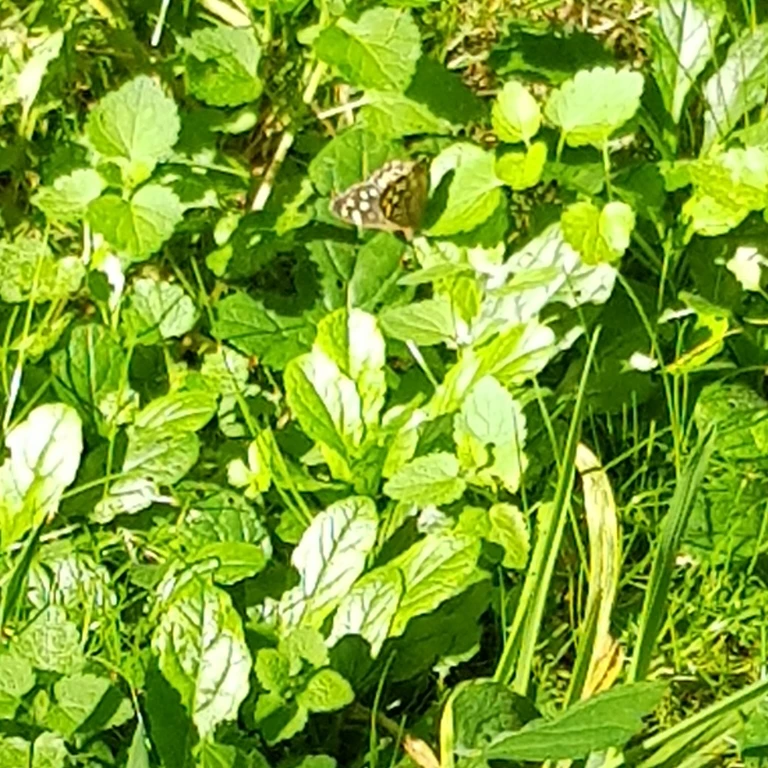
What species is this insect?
Pararge aegeria
